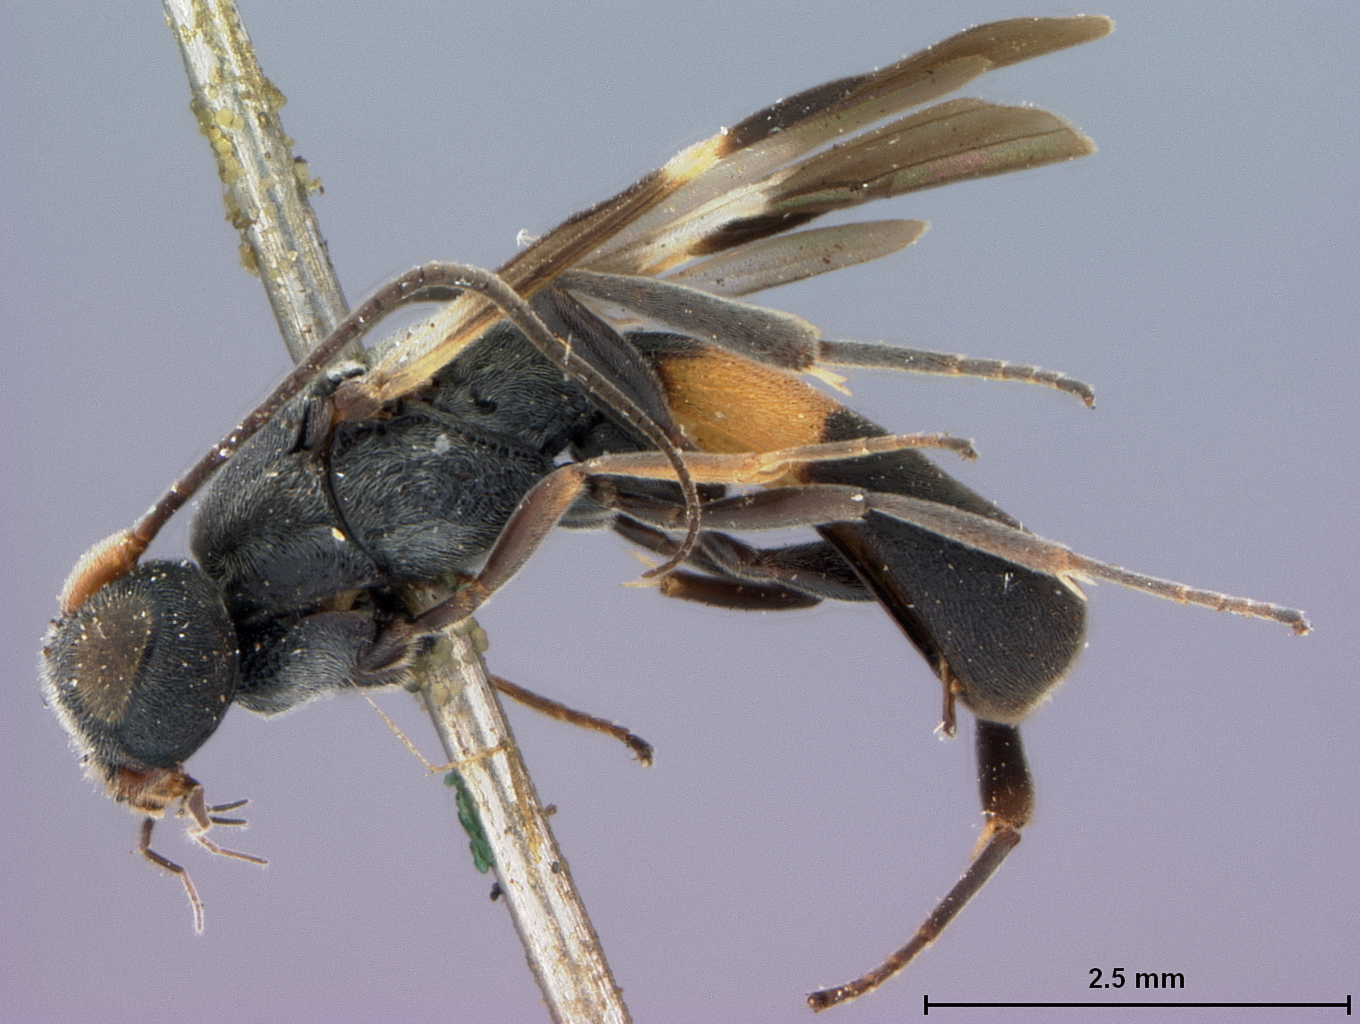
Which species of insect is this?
Cubochelonus luzonensis
